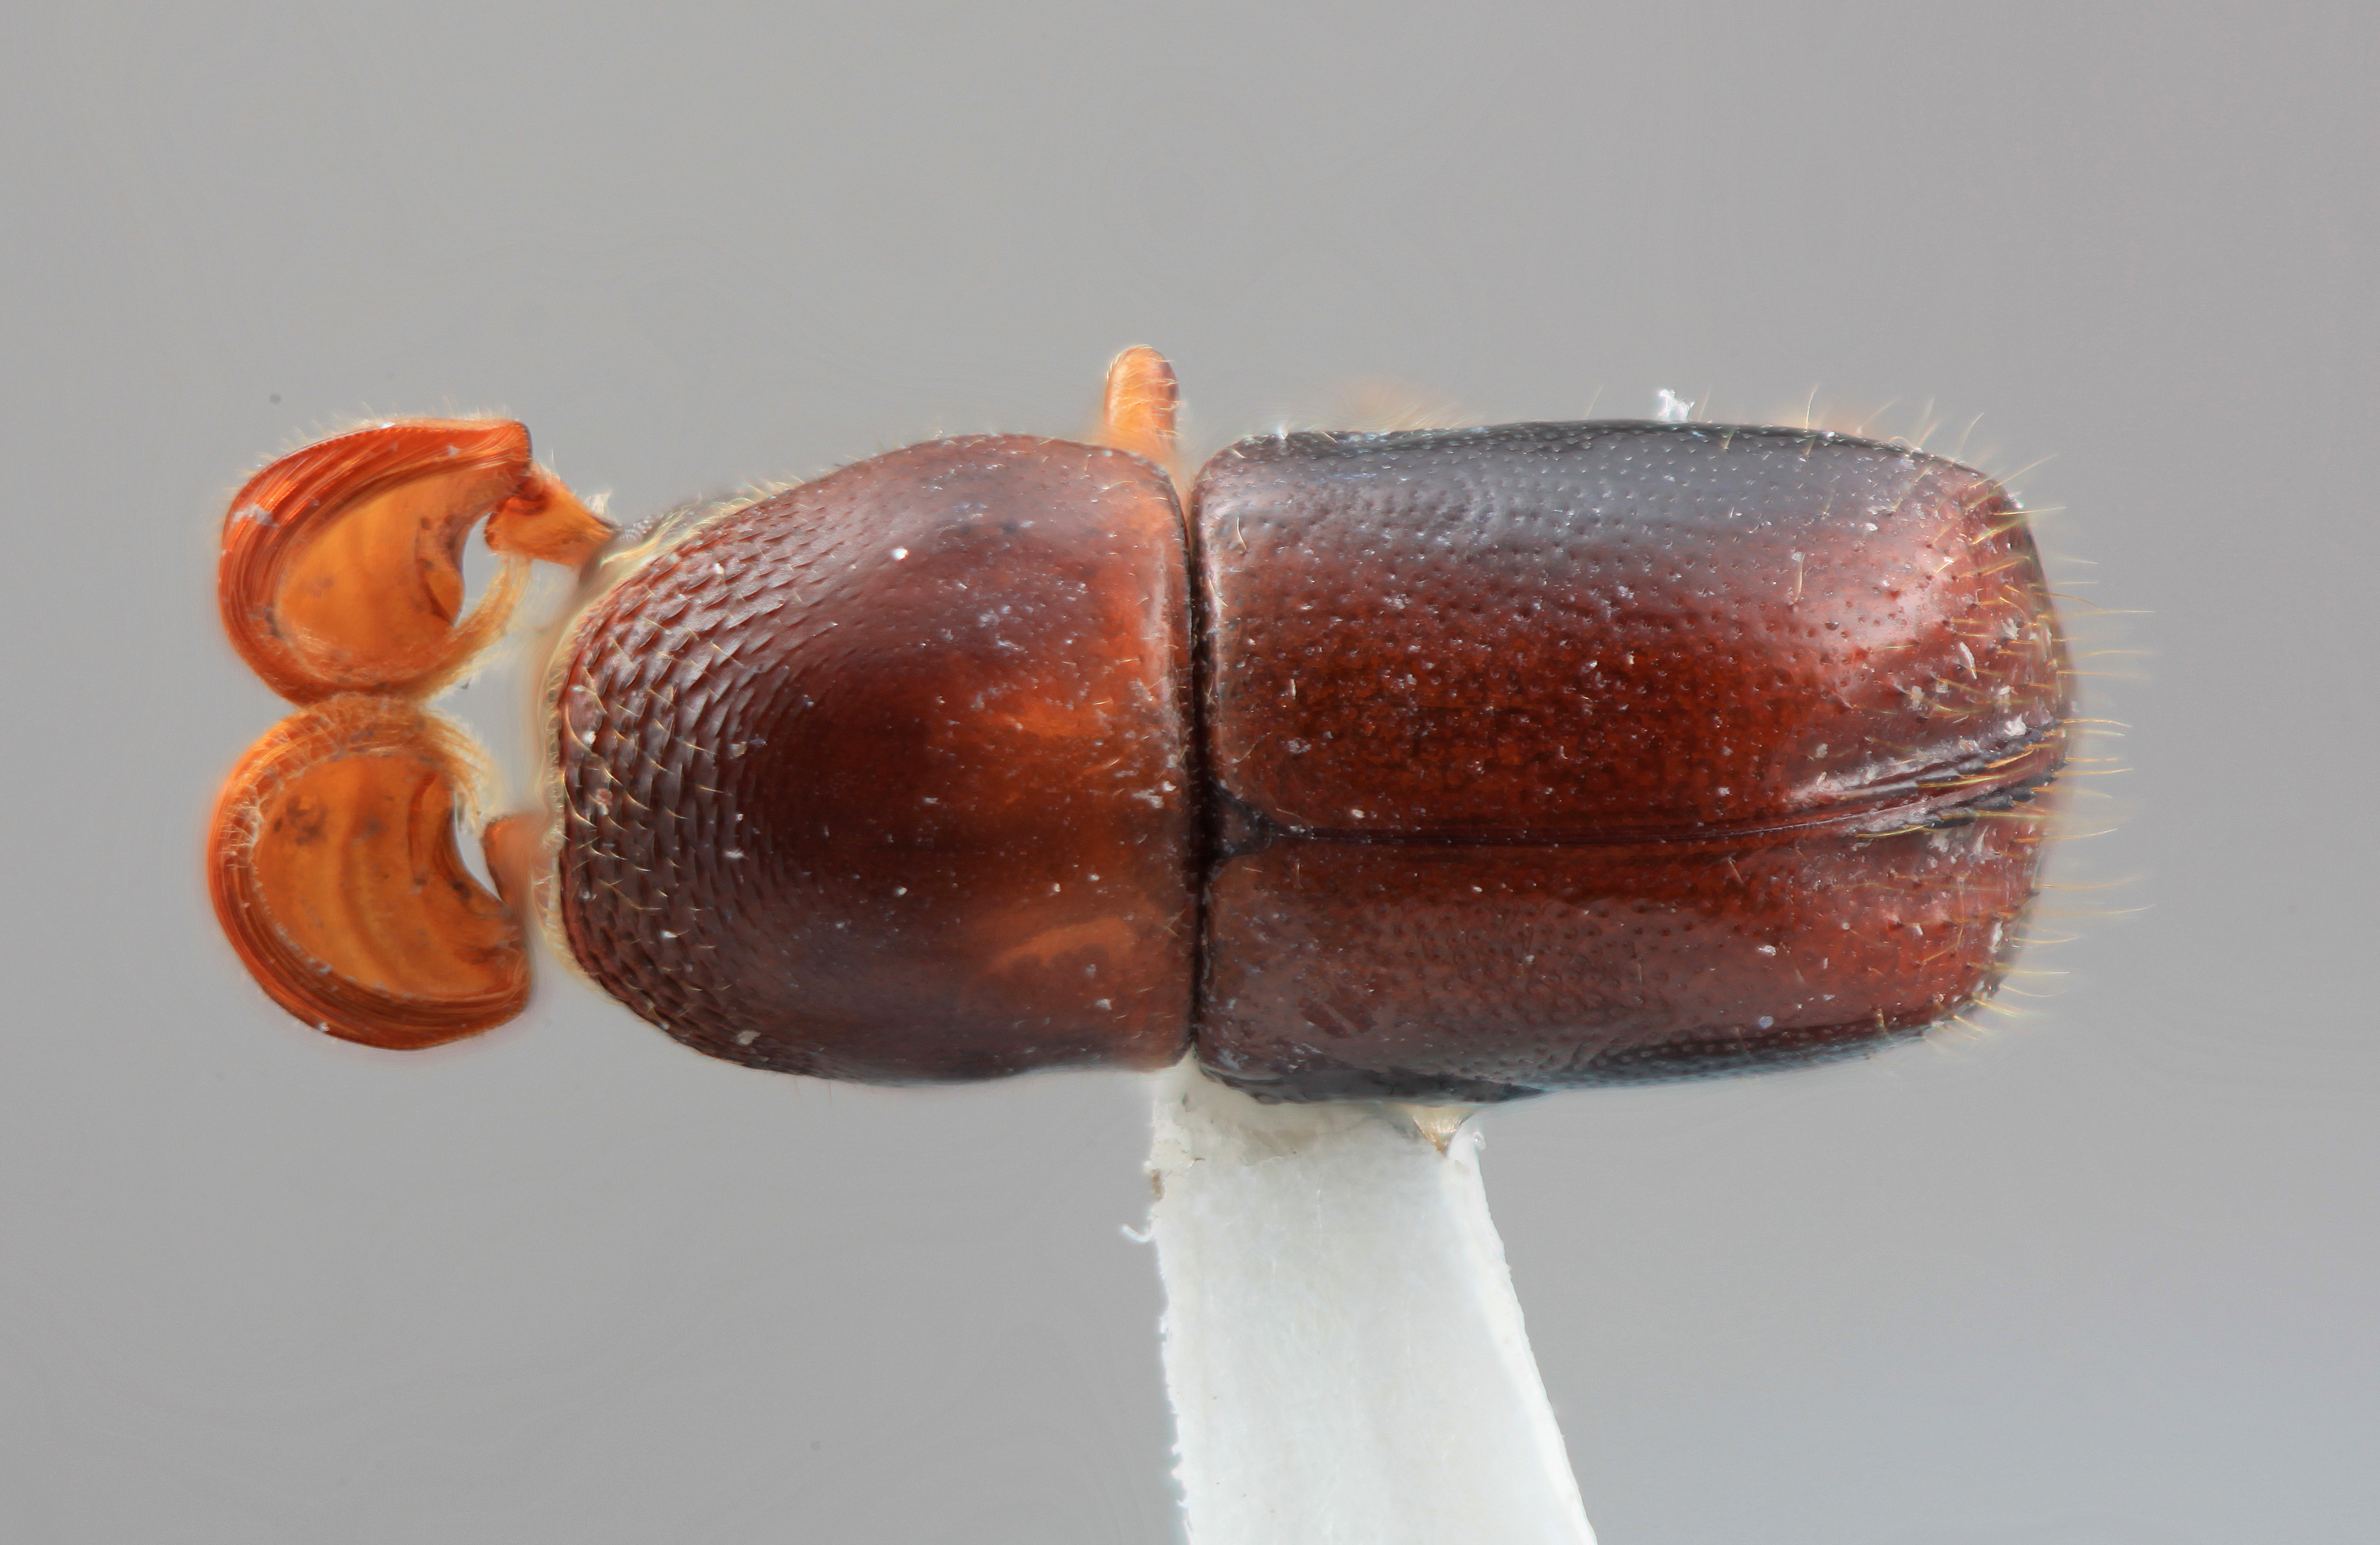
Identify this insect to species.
Corthylus tuberosus
